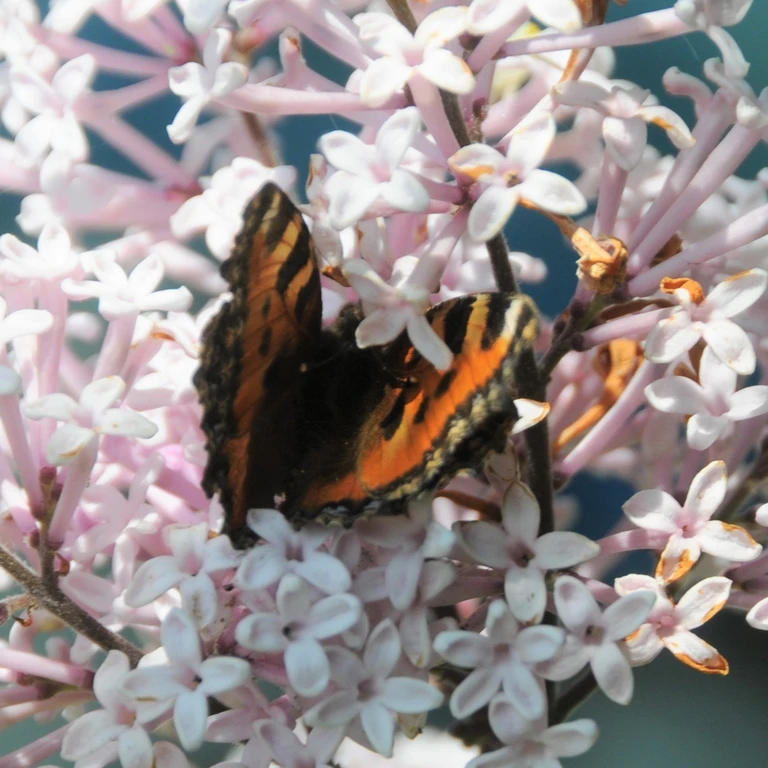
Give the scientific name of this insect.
Aglais urticae
